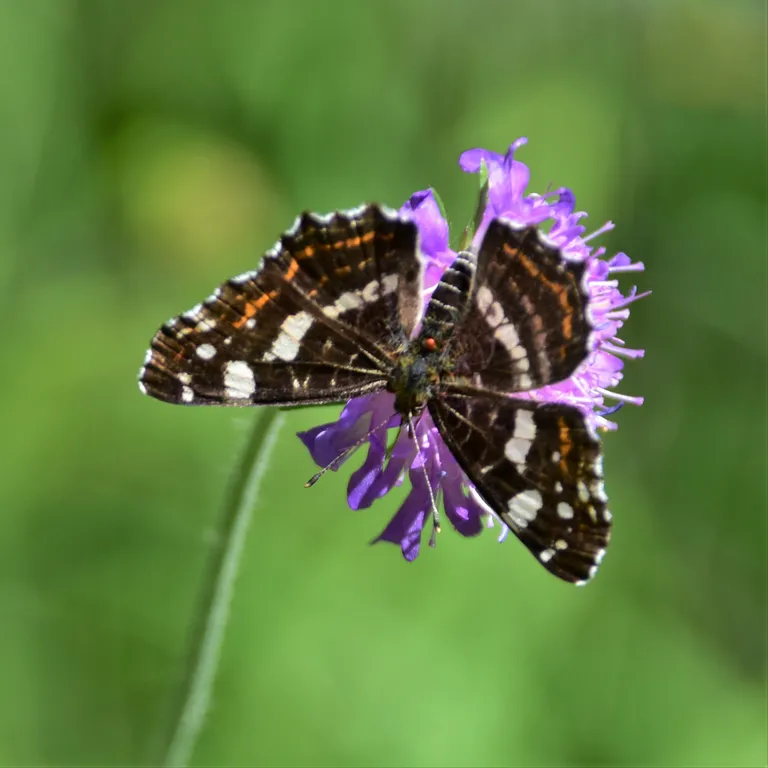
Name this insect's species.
Araschnia levana
